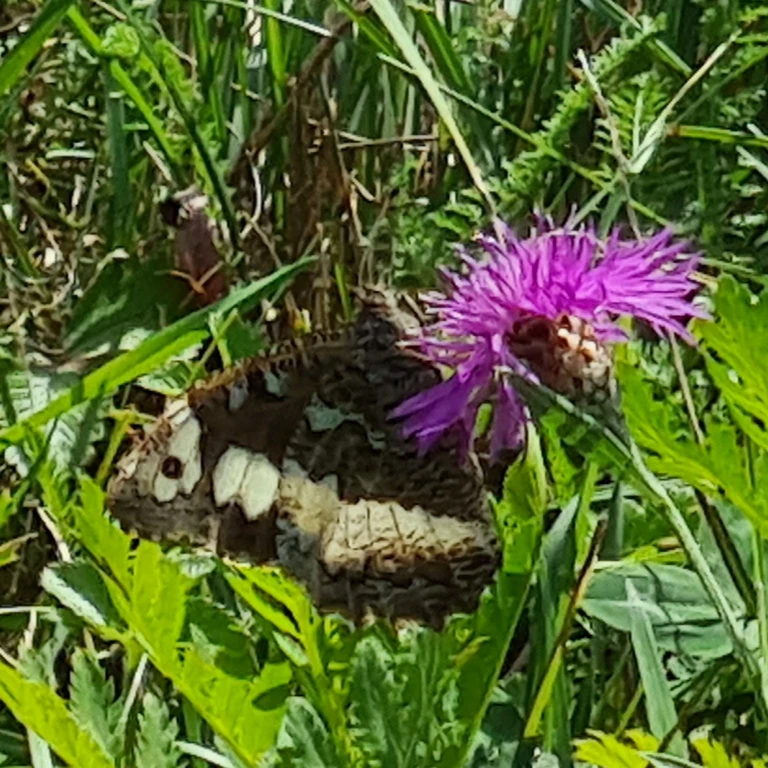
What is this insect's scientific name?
Brintesia circe
